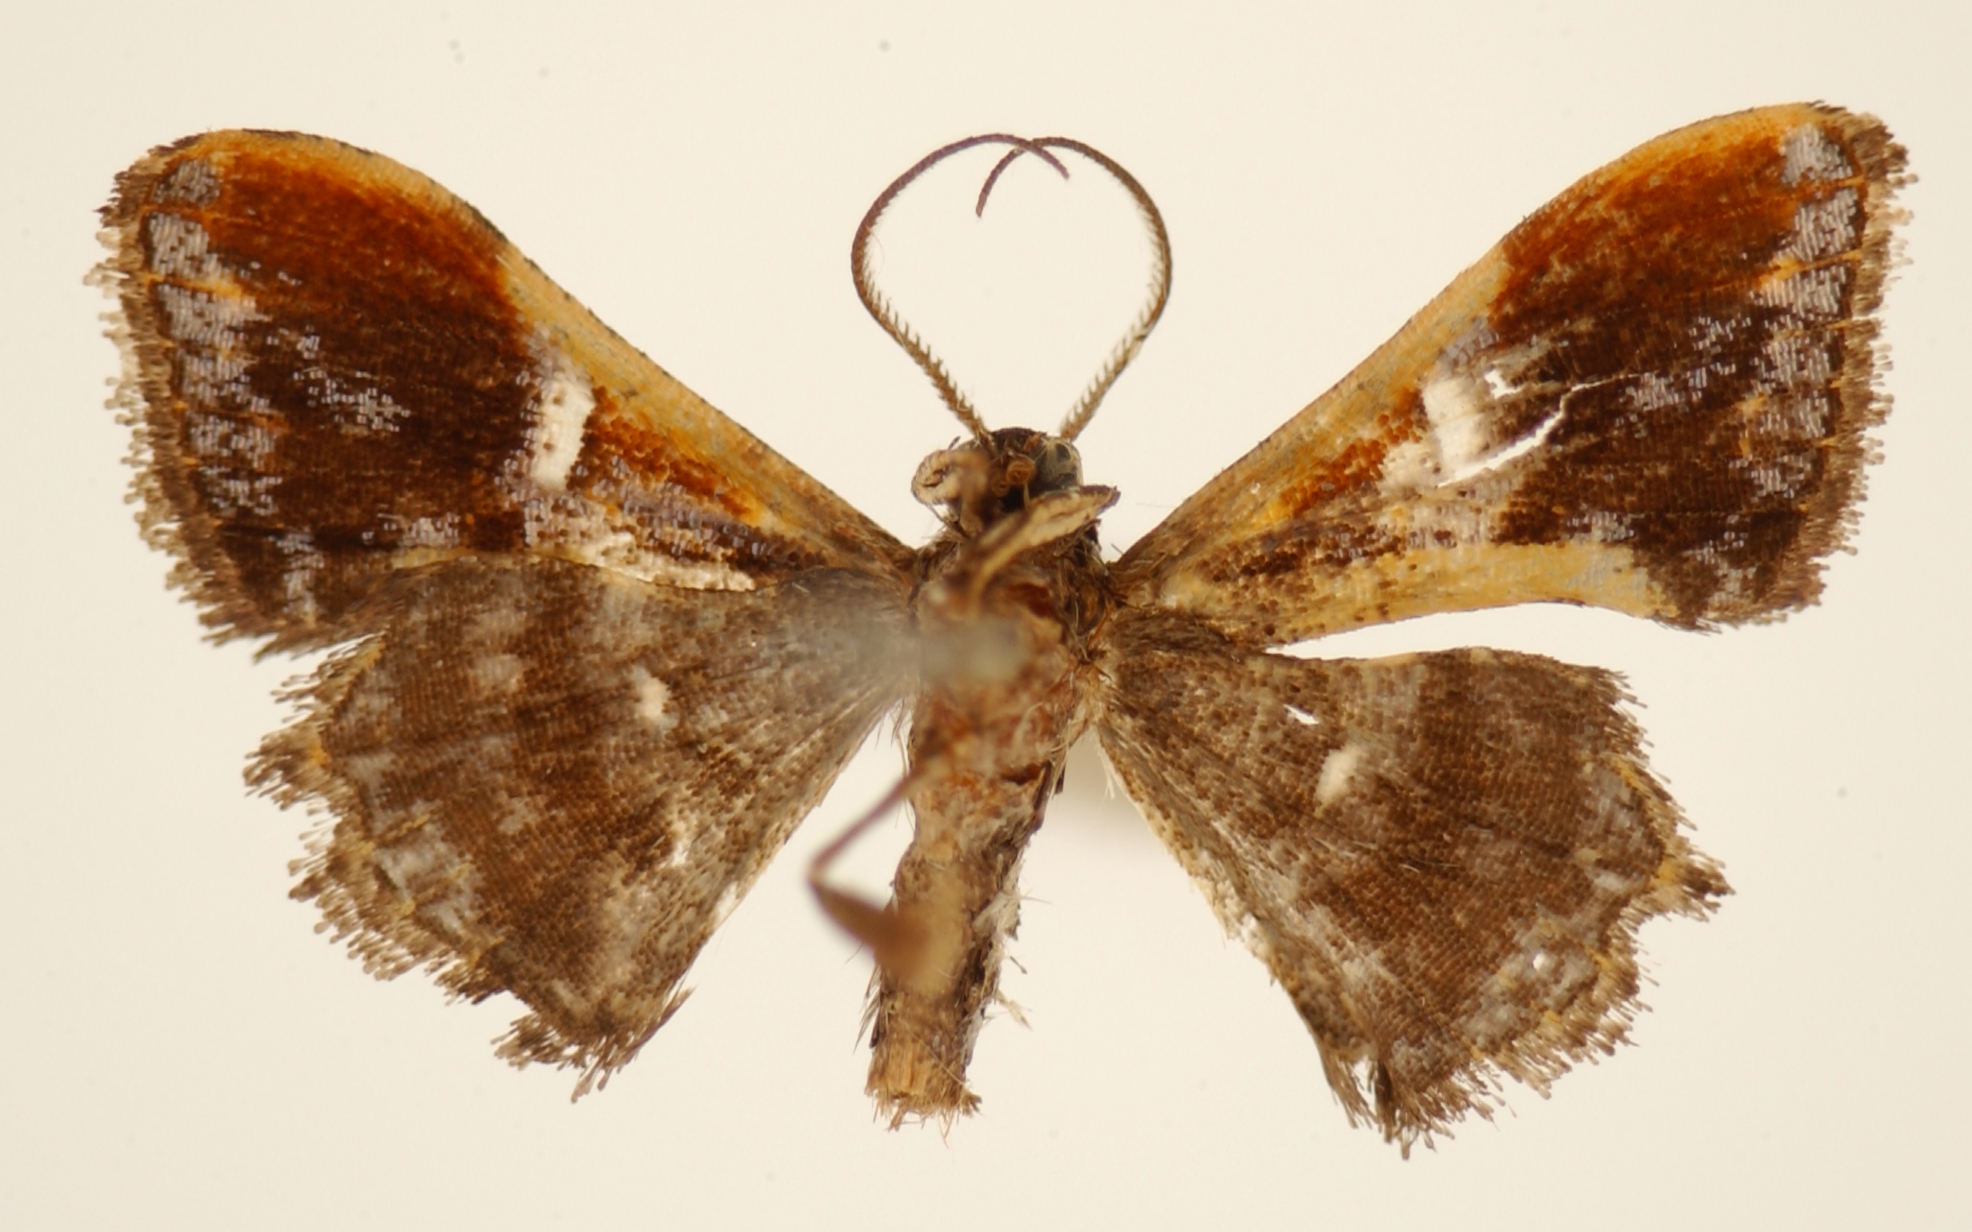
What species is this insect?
Hypometalla scintillans
